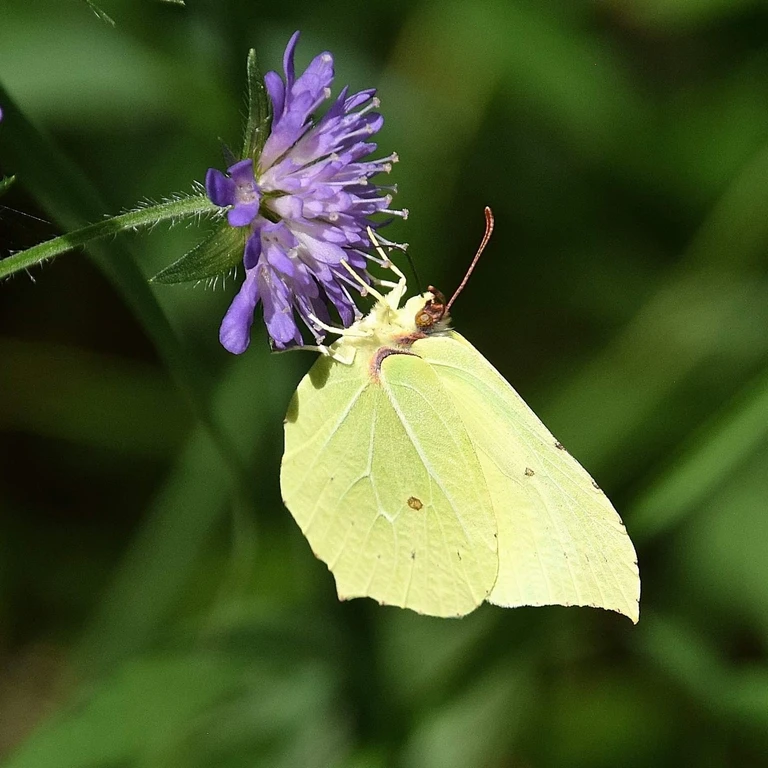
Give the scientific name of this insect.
Gonepteryx rhamni
